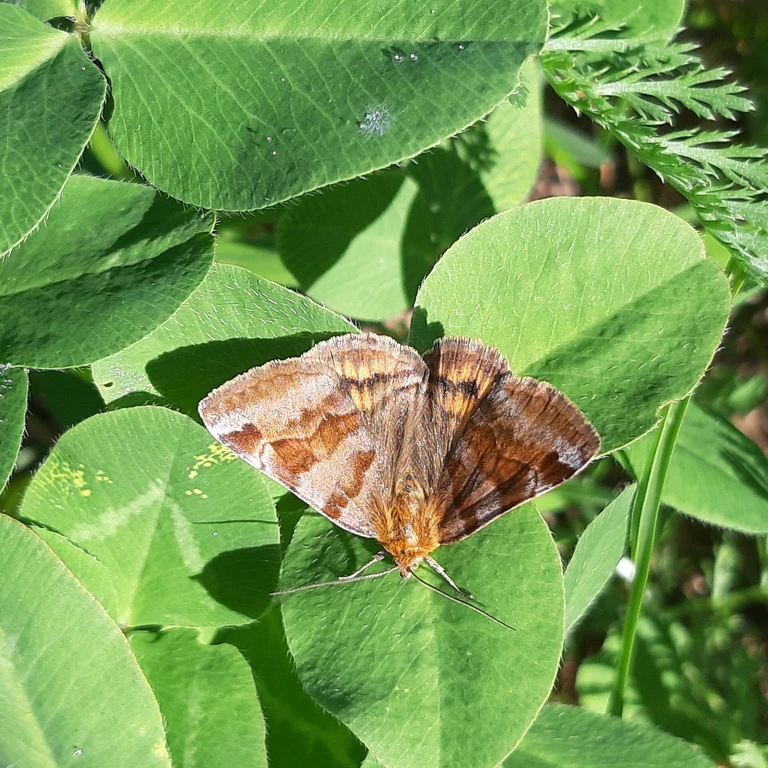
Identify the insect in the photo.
Euclidia glyphica
